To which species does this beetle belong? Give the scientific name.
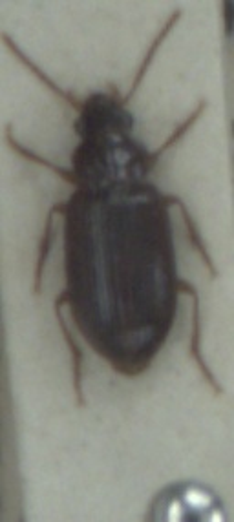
Bradycellus harpalinus
